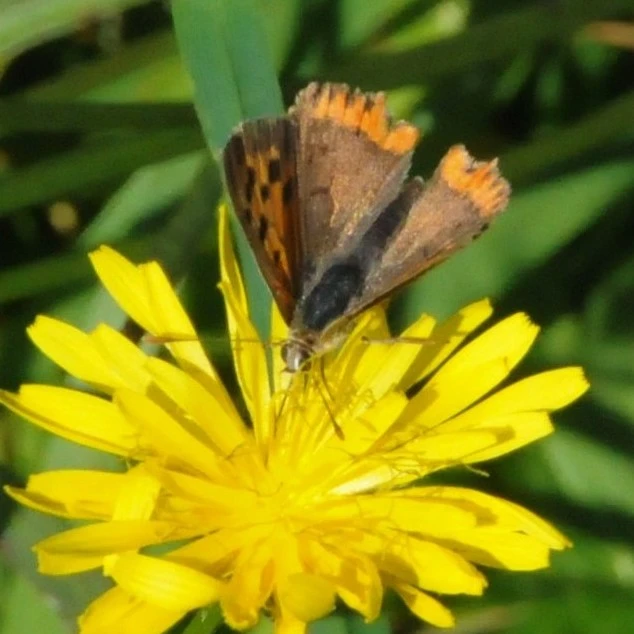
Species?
Lycaena phlaeas
